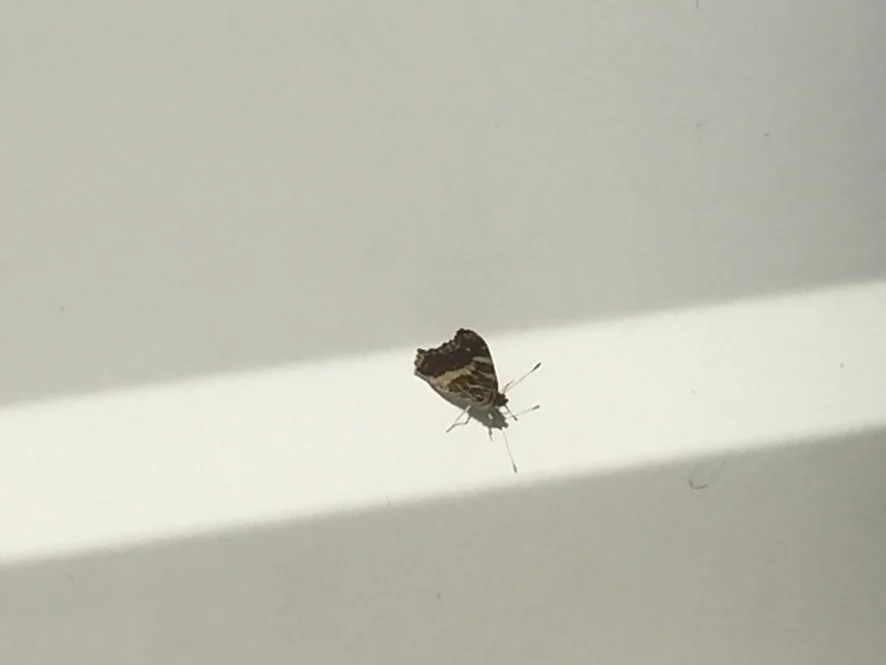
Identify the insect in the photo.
Araschnia levana
